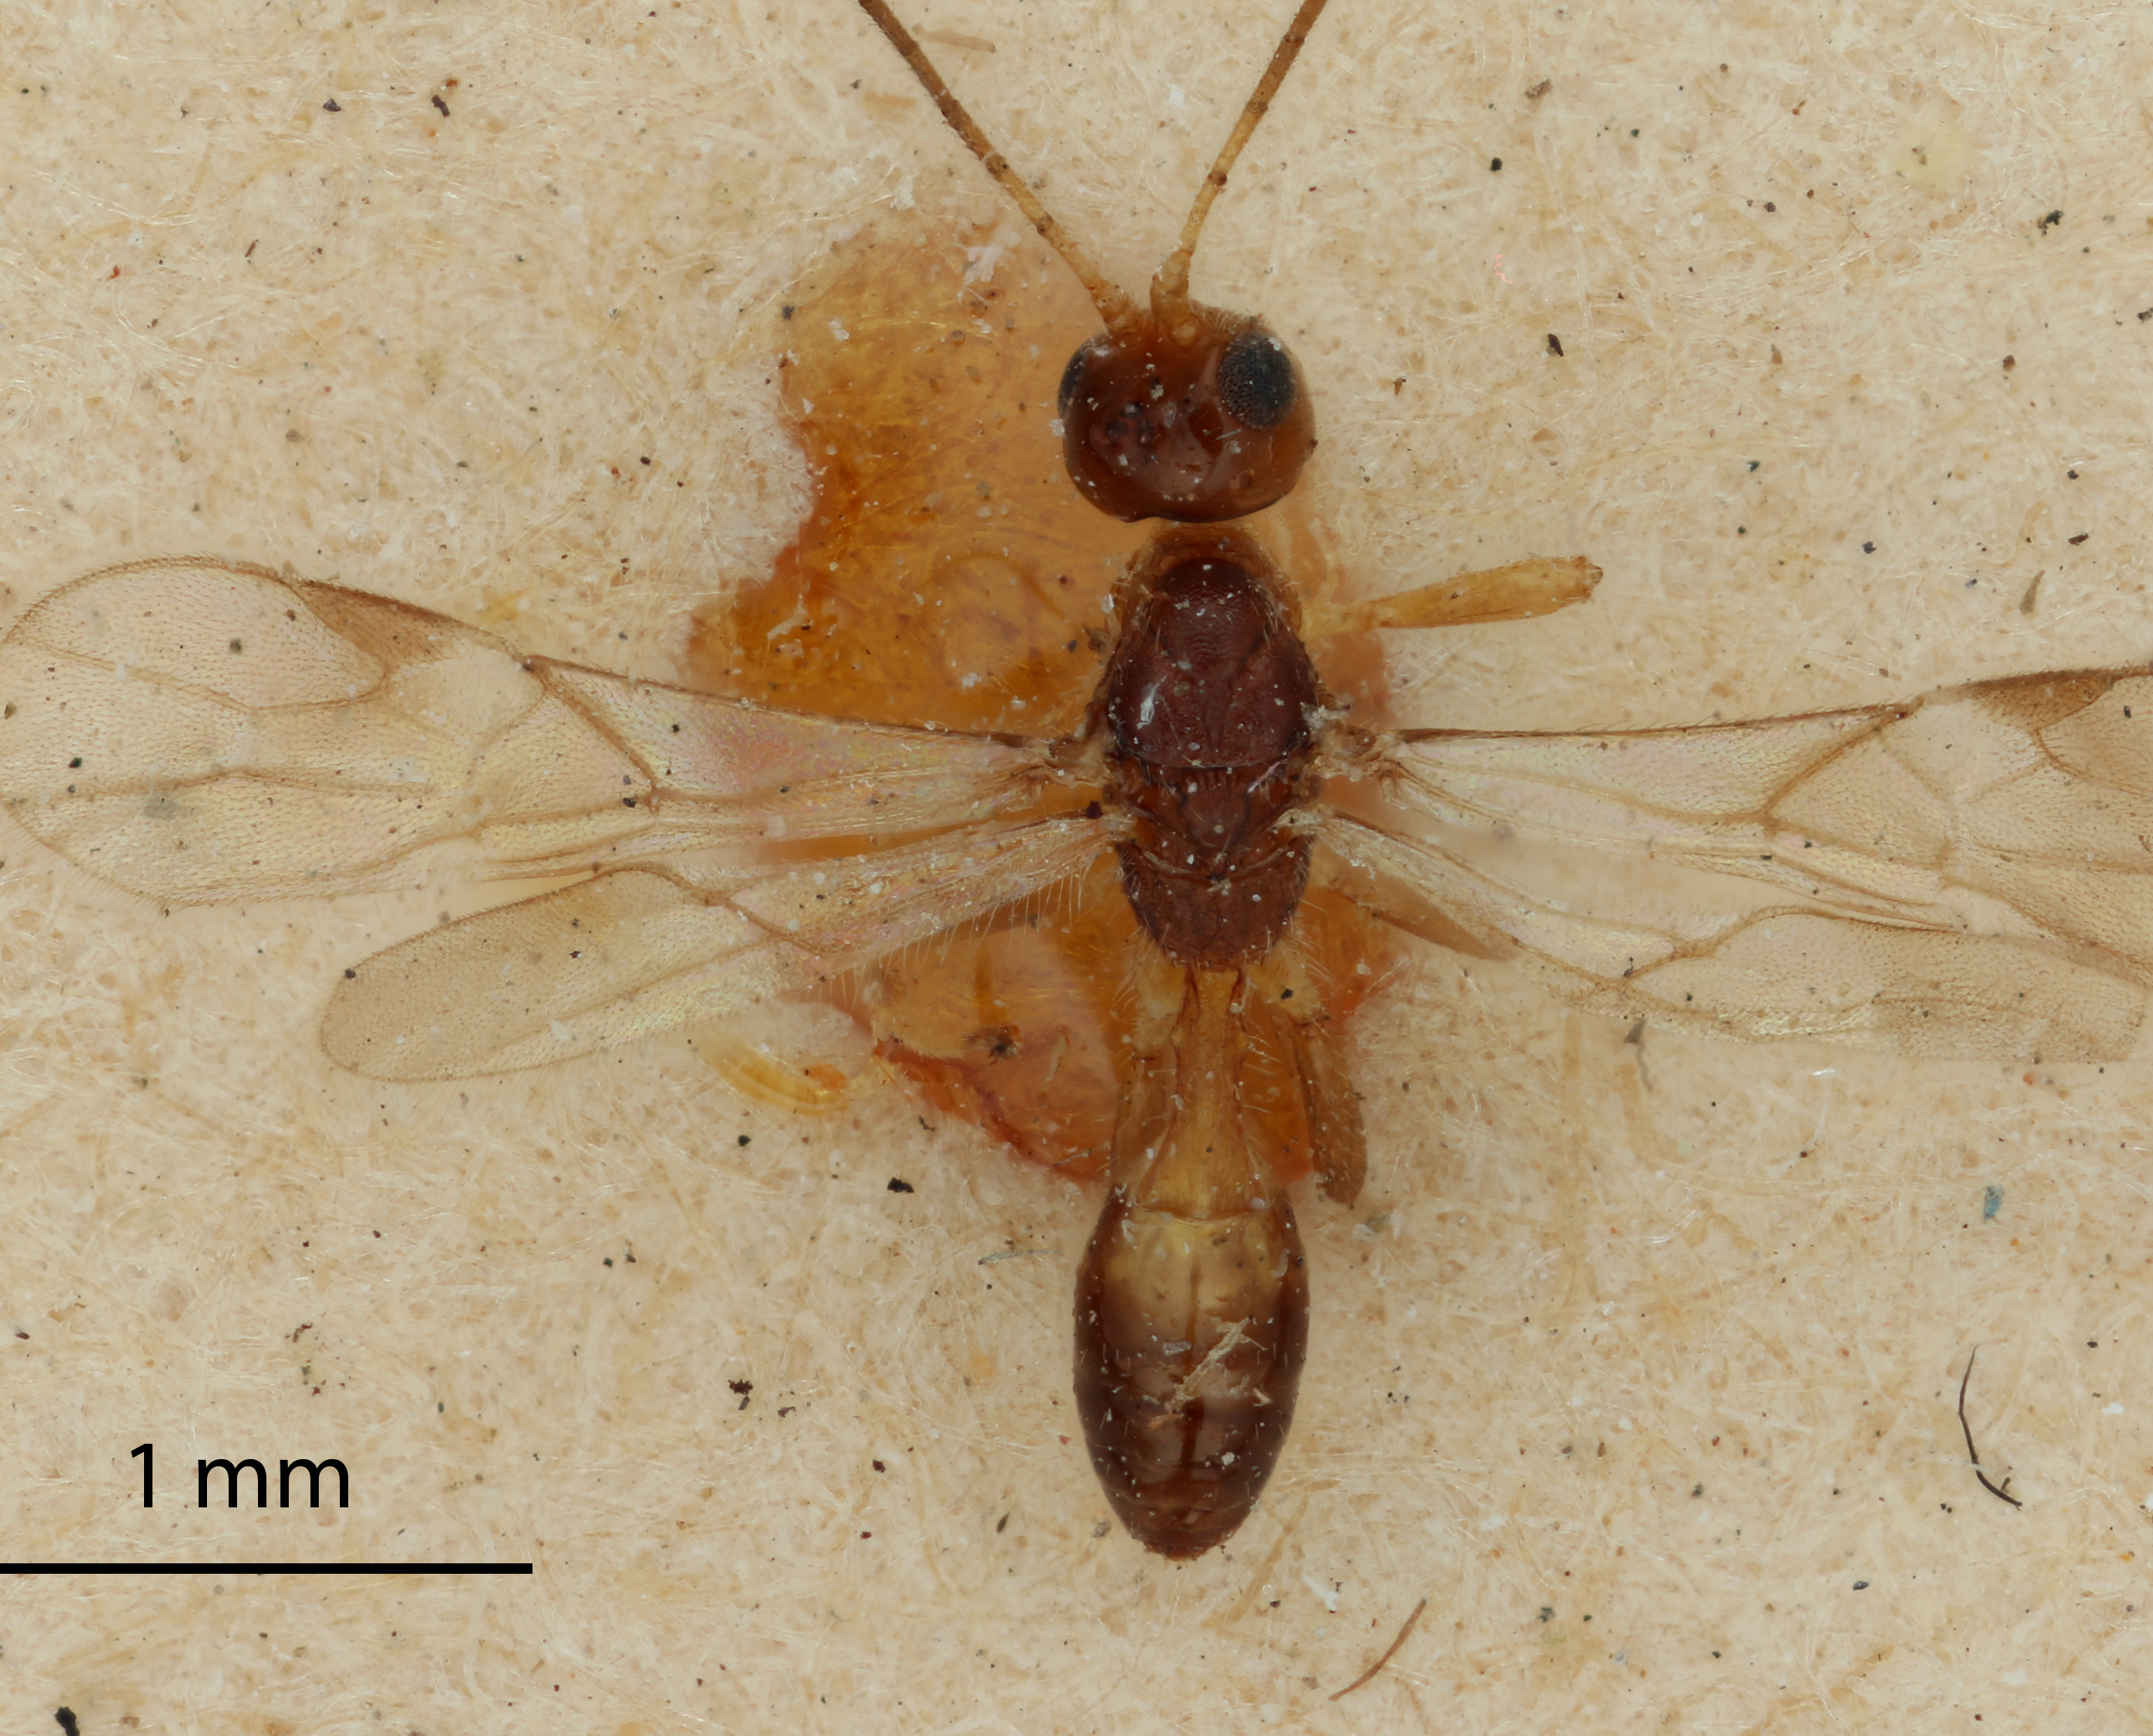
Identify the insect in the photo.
Spathius claripennis
